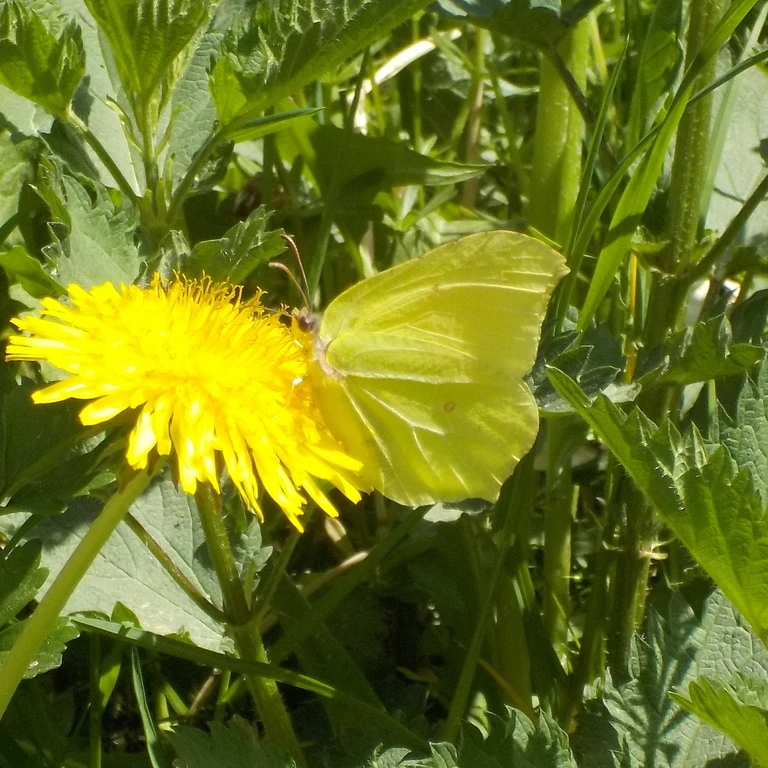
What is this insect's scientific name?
Gonepteryx rhamni
